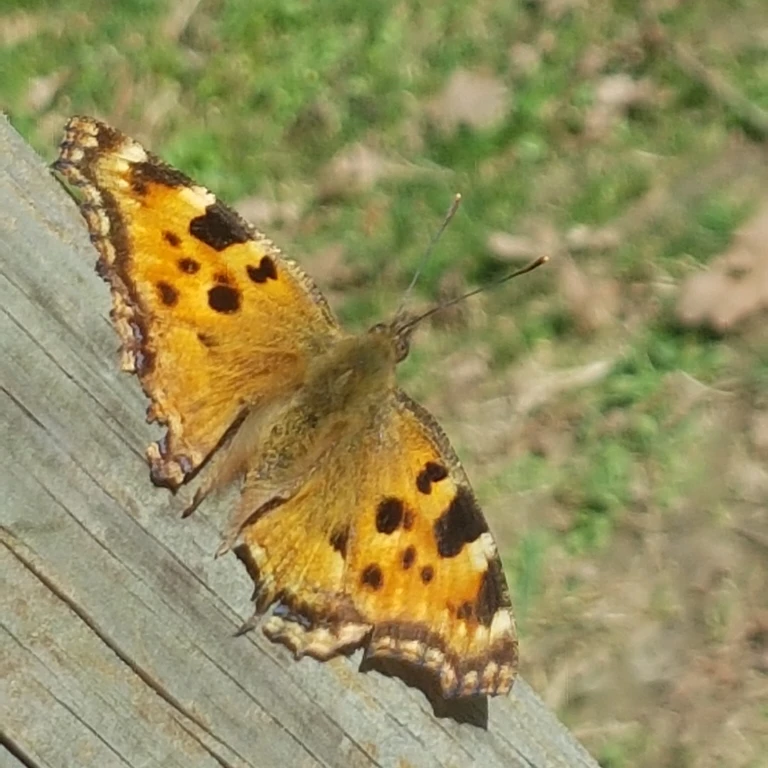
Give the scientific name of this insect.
Nymphalis polychloros
